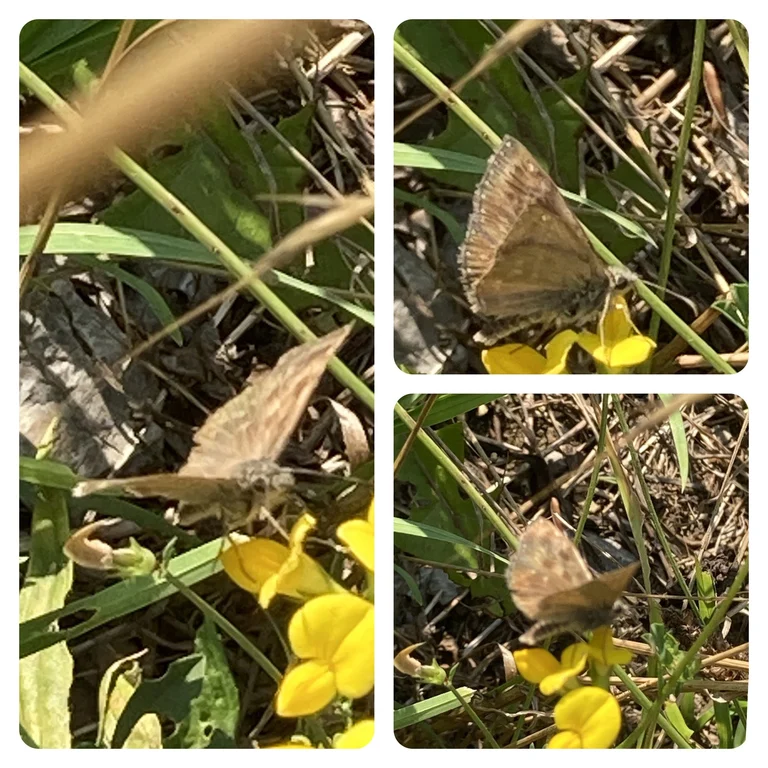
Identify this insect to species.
Erynnis tages
